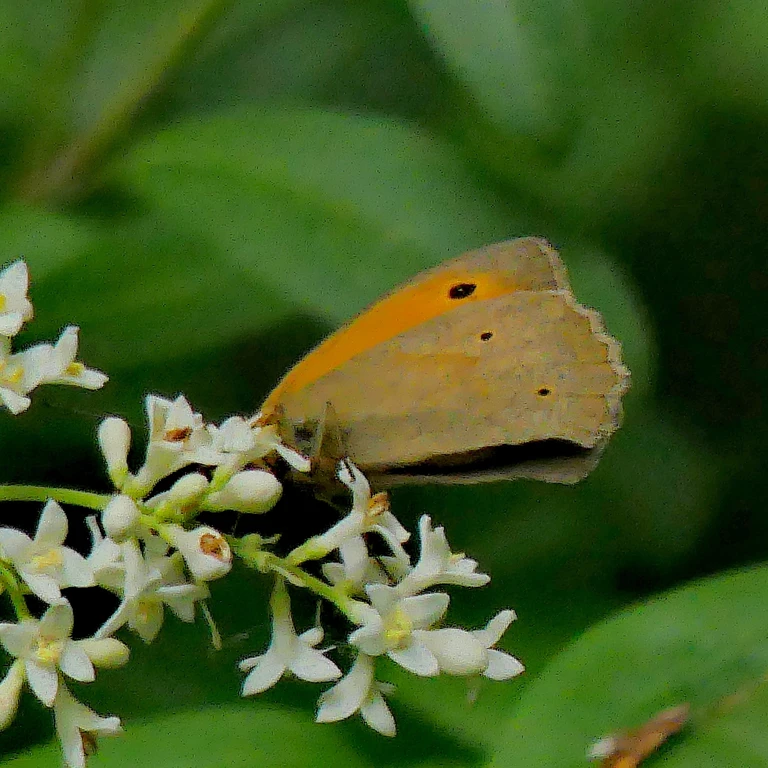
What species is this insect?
Maniola jurtina
